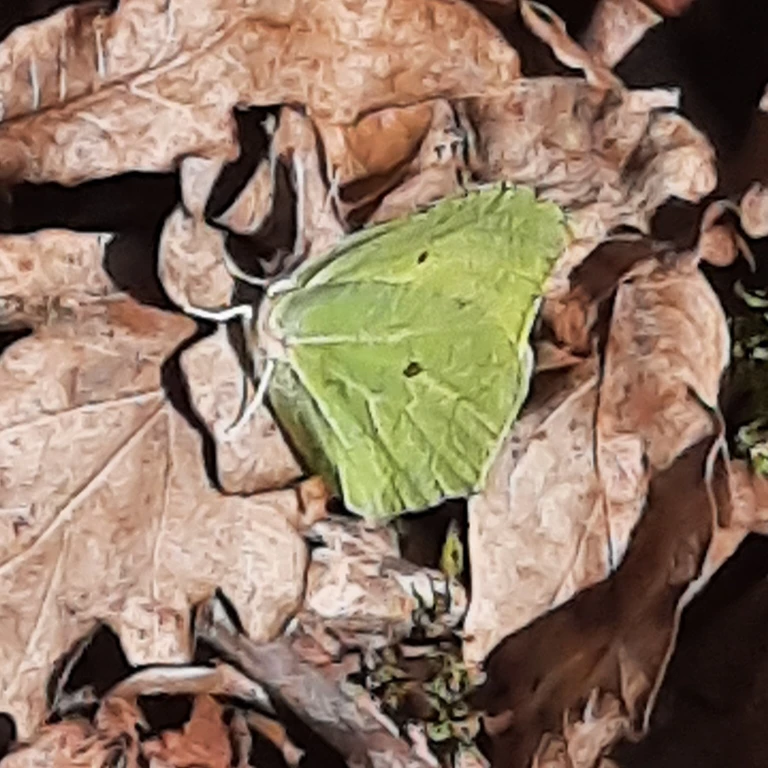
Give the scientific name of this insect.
Gonepteryx rhamni
